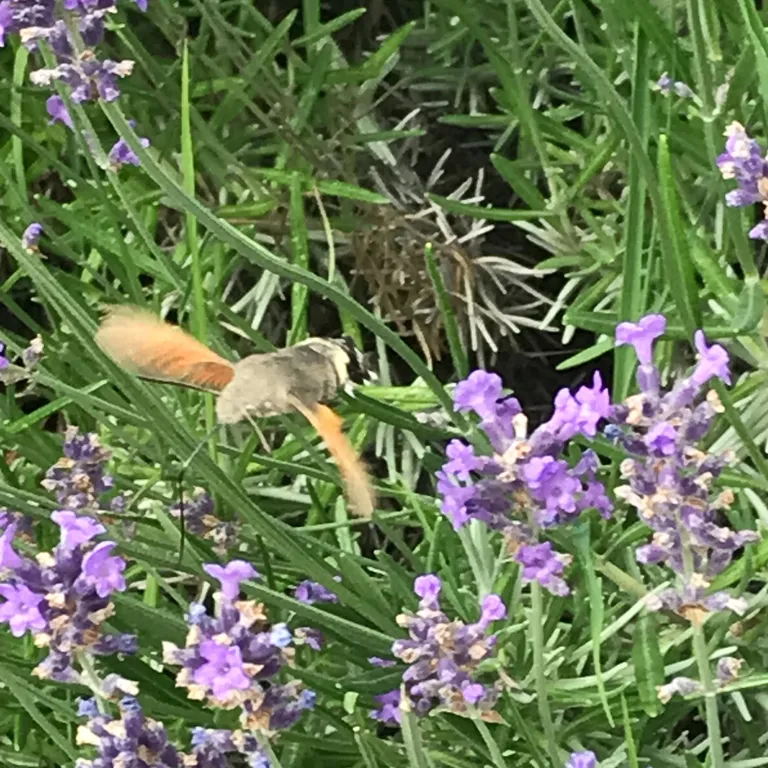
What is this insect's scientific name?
Macroglossum stellatarum
